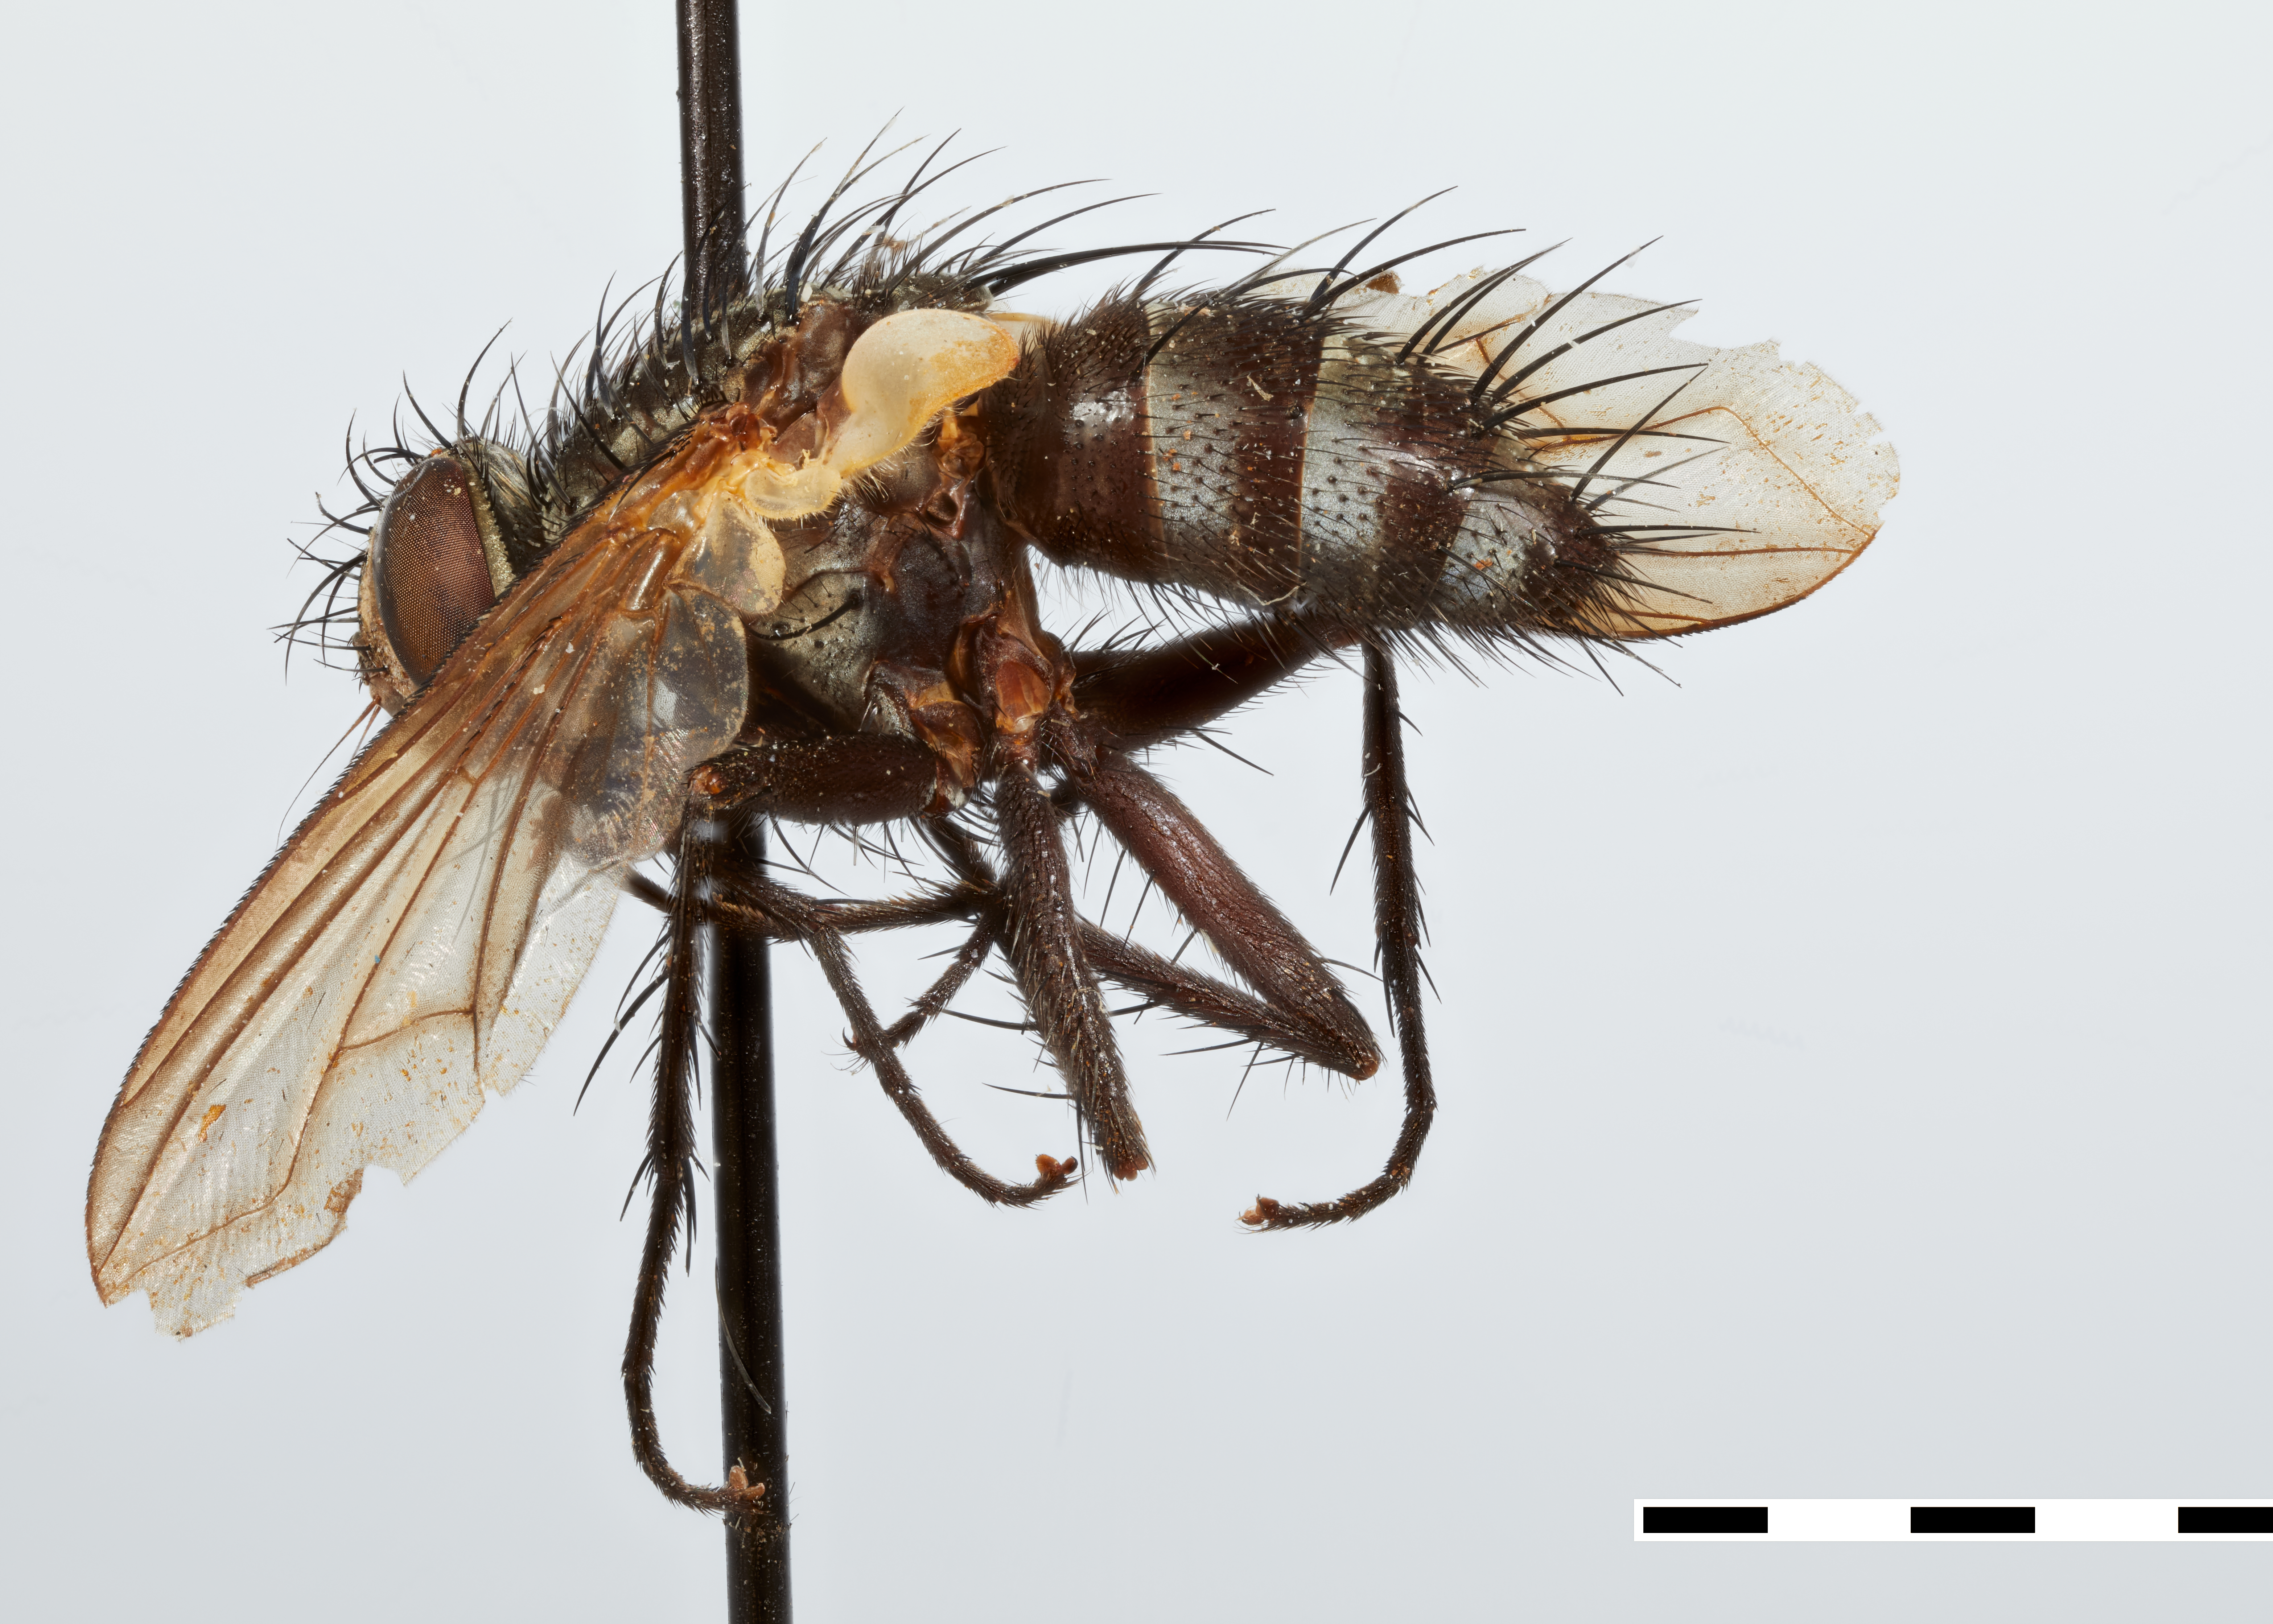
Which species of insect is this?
Thelairochaetona thrix
